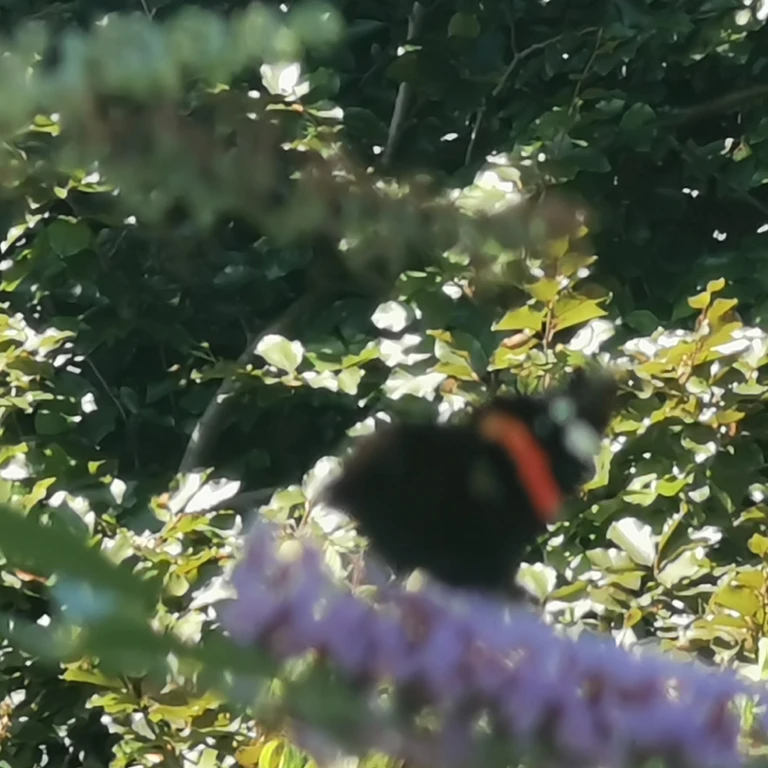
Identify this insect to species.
Vanessa atalanta
